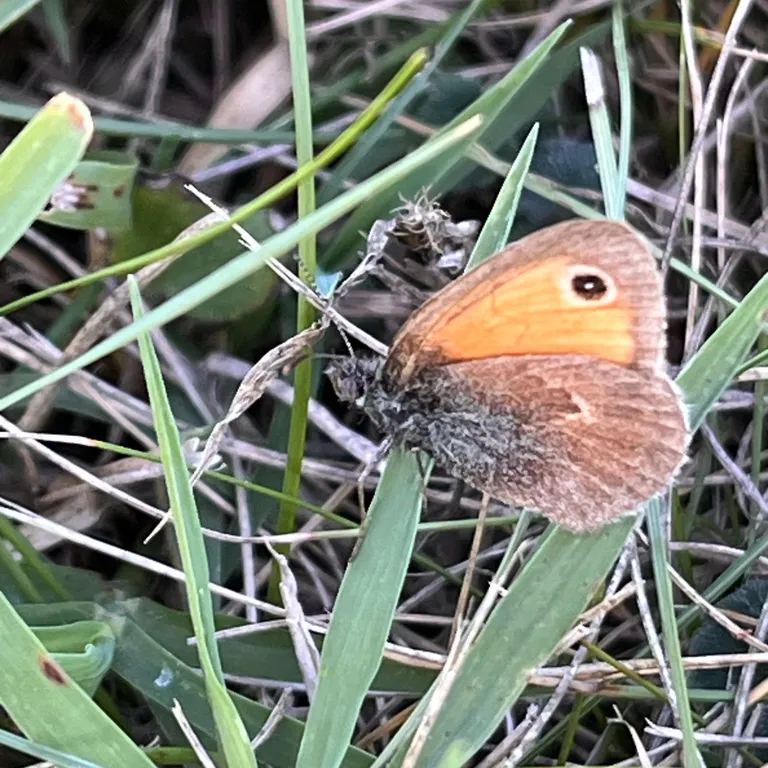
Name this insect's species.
Coenonympha pamphilus
